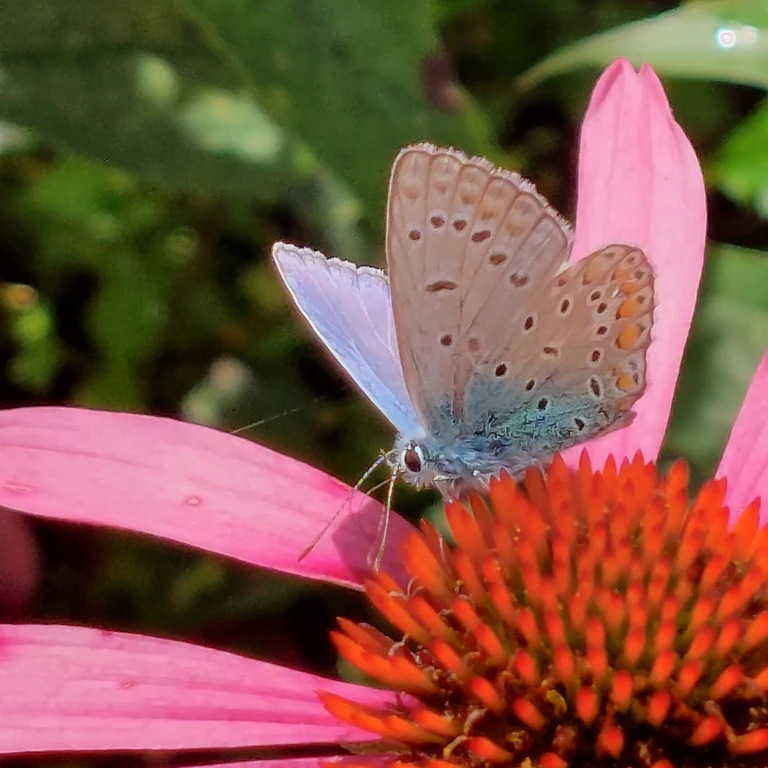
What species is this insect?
Polyommatus icarus
